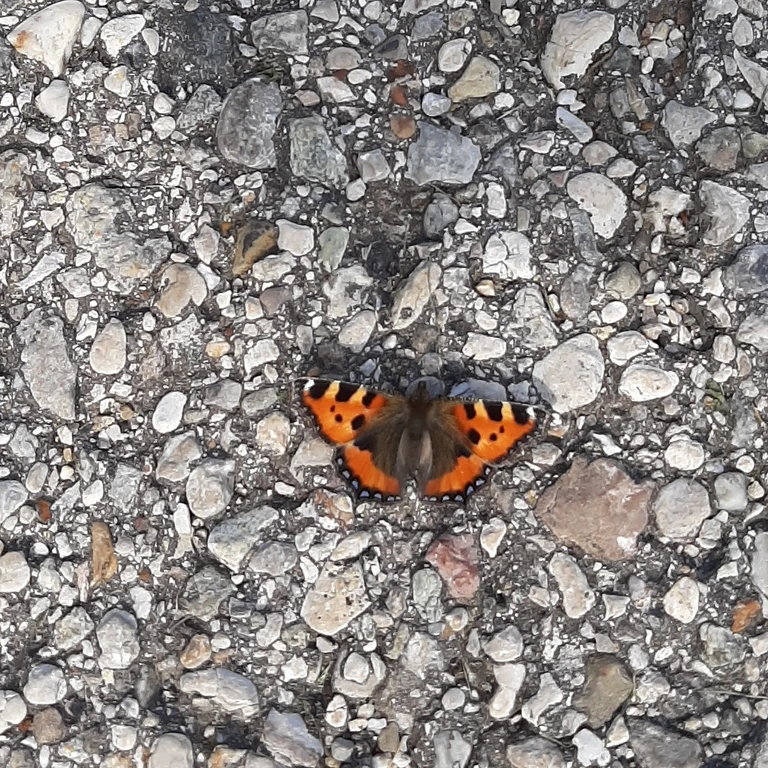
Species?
Aglais urticae
